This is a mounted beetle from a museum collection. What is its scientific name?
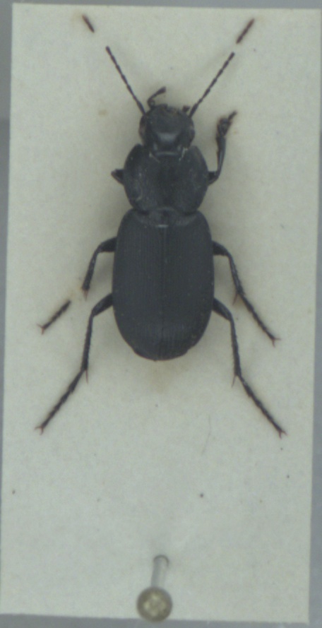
Licinus depressus
